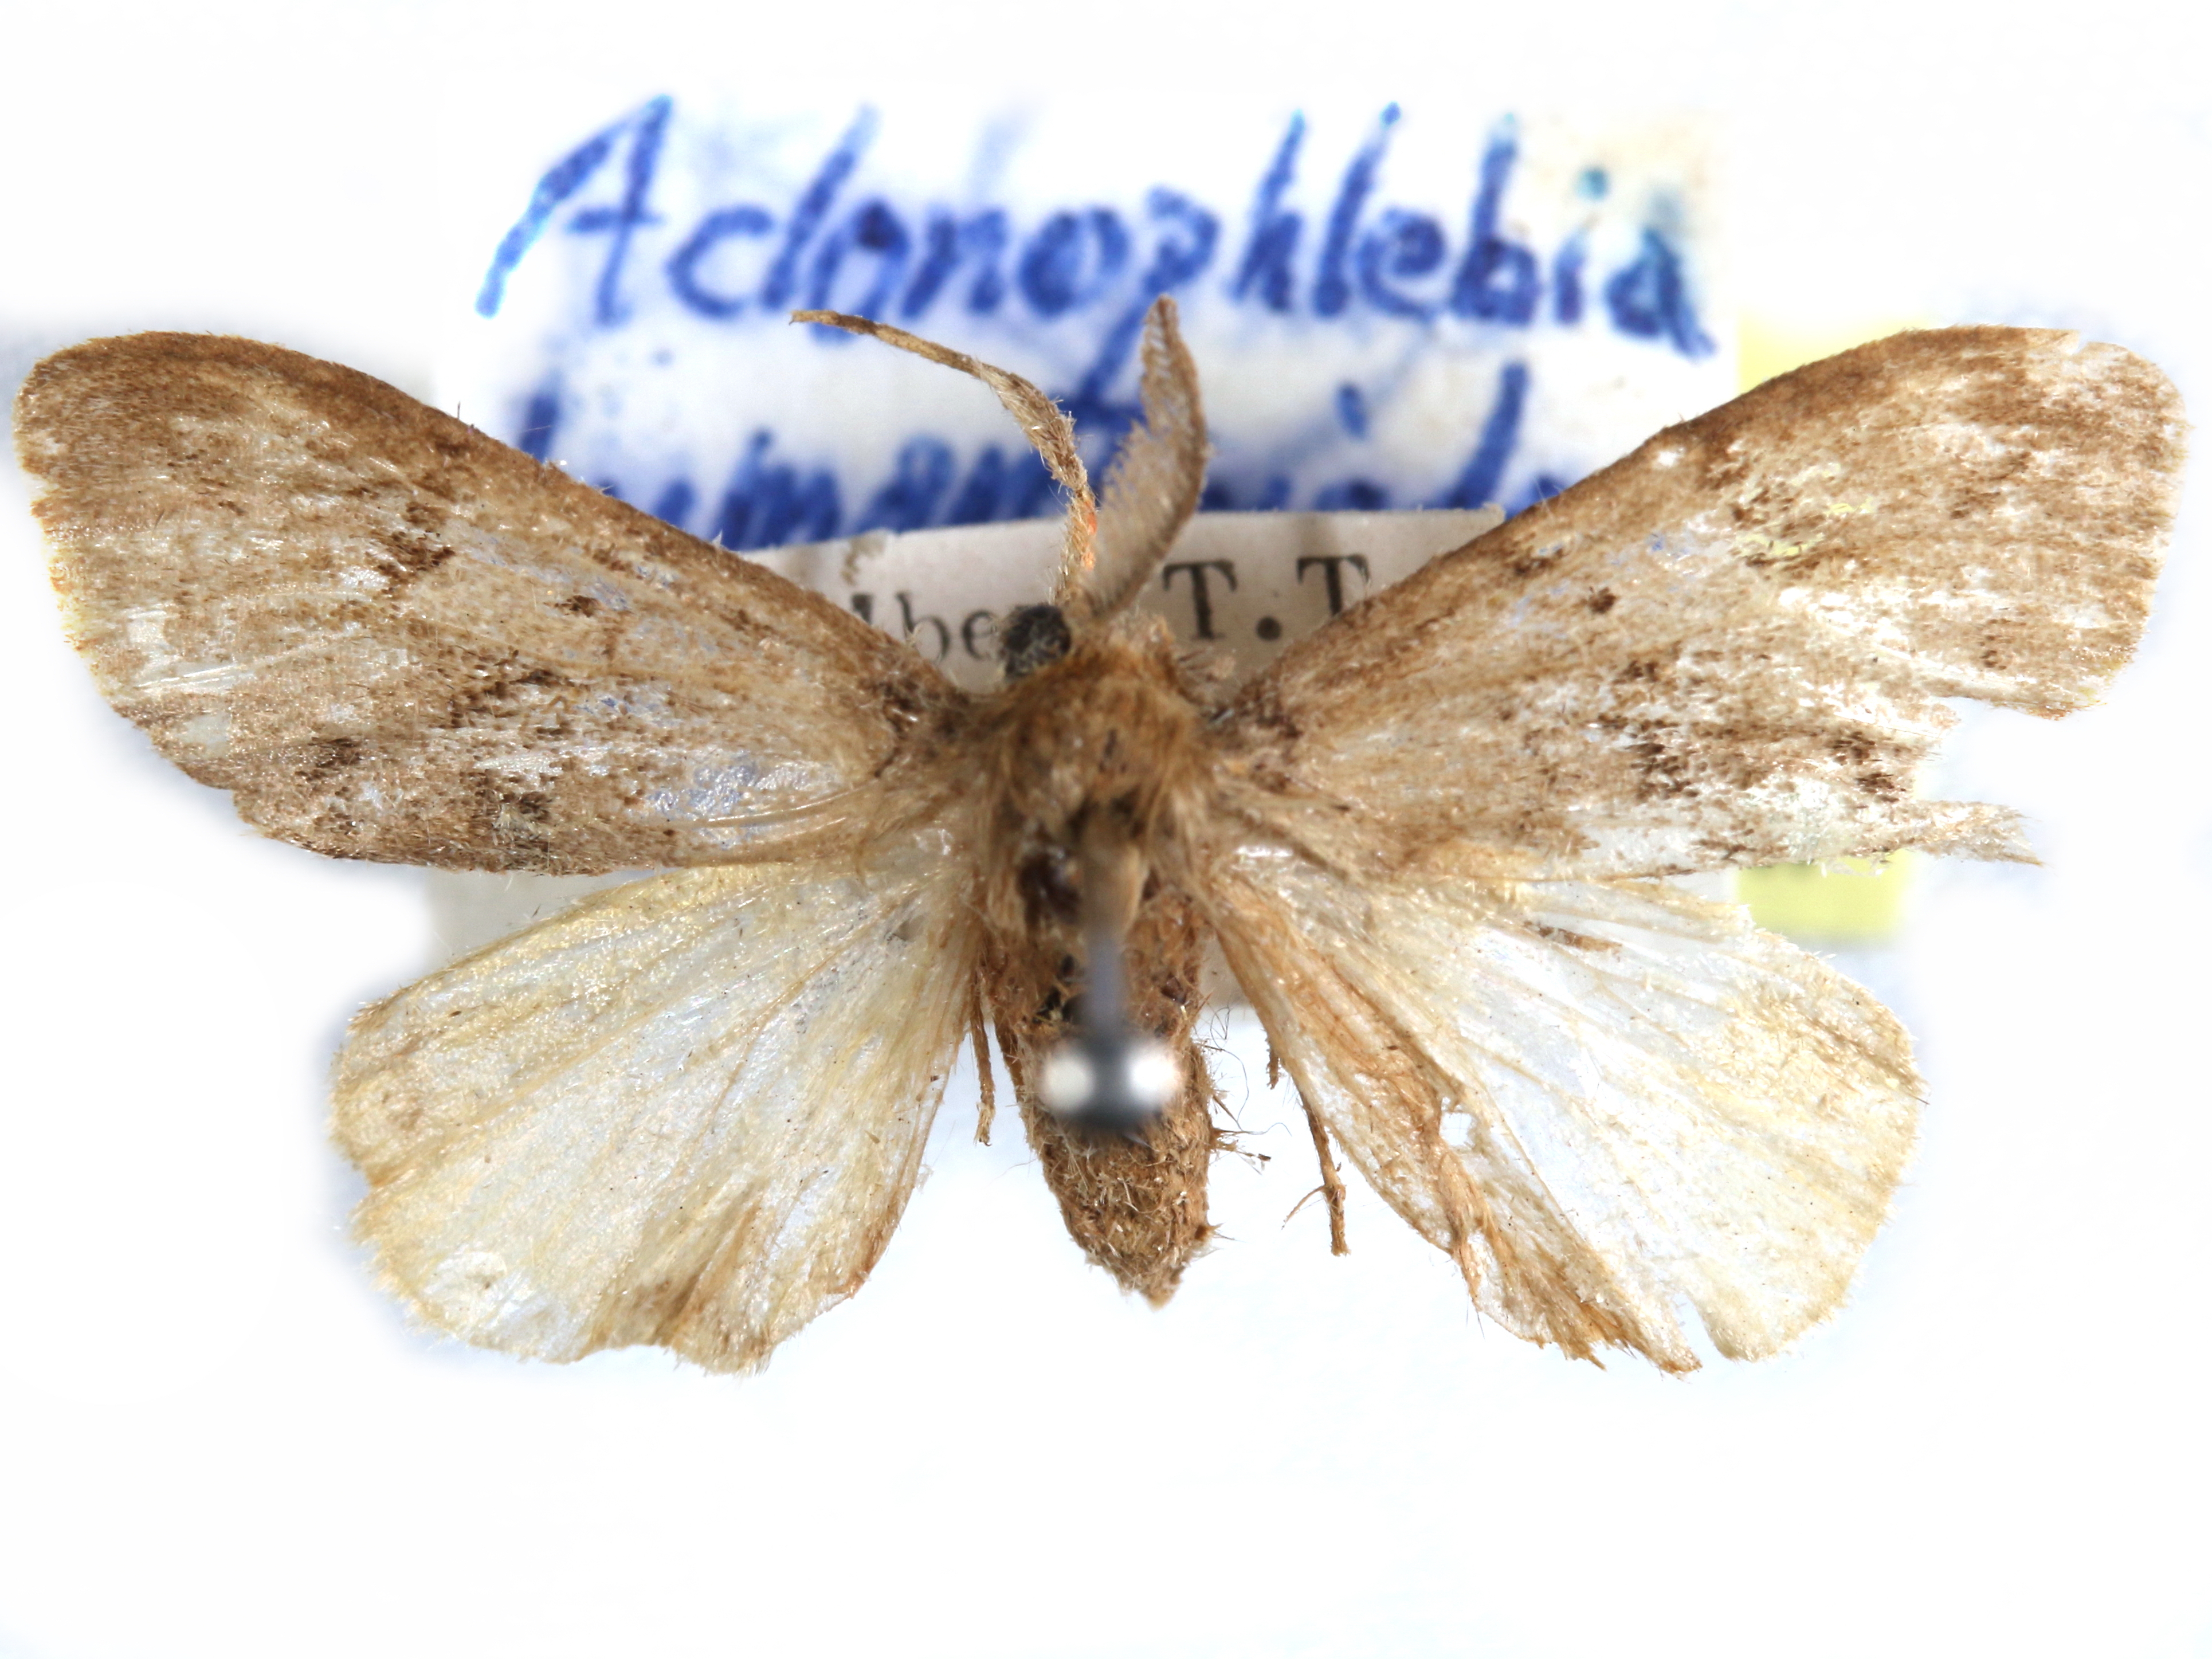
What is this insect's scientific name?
Rhypopteryx lymantrioides
